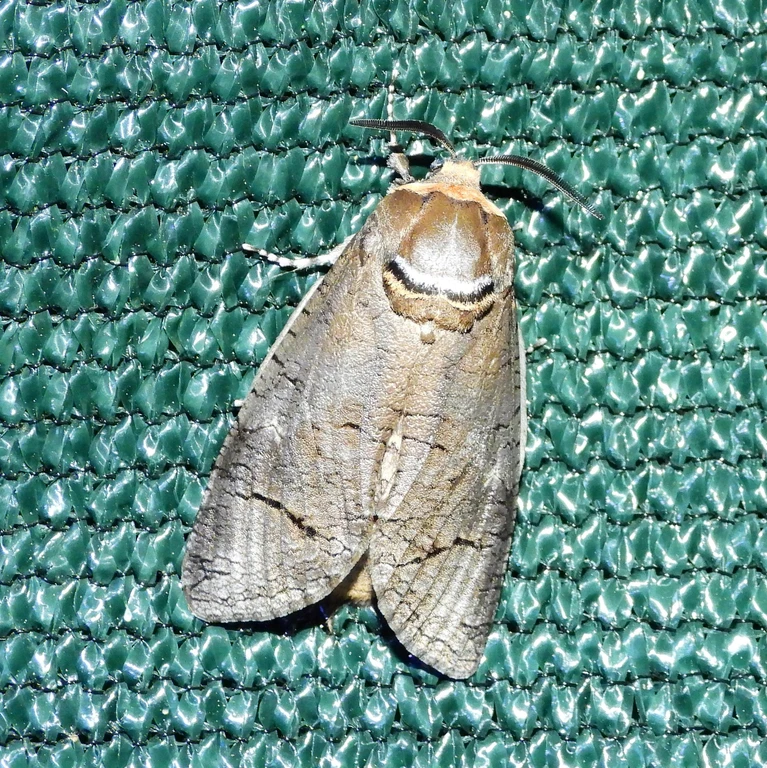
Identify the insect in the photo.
Cossus cossus
